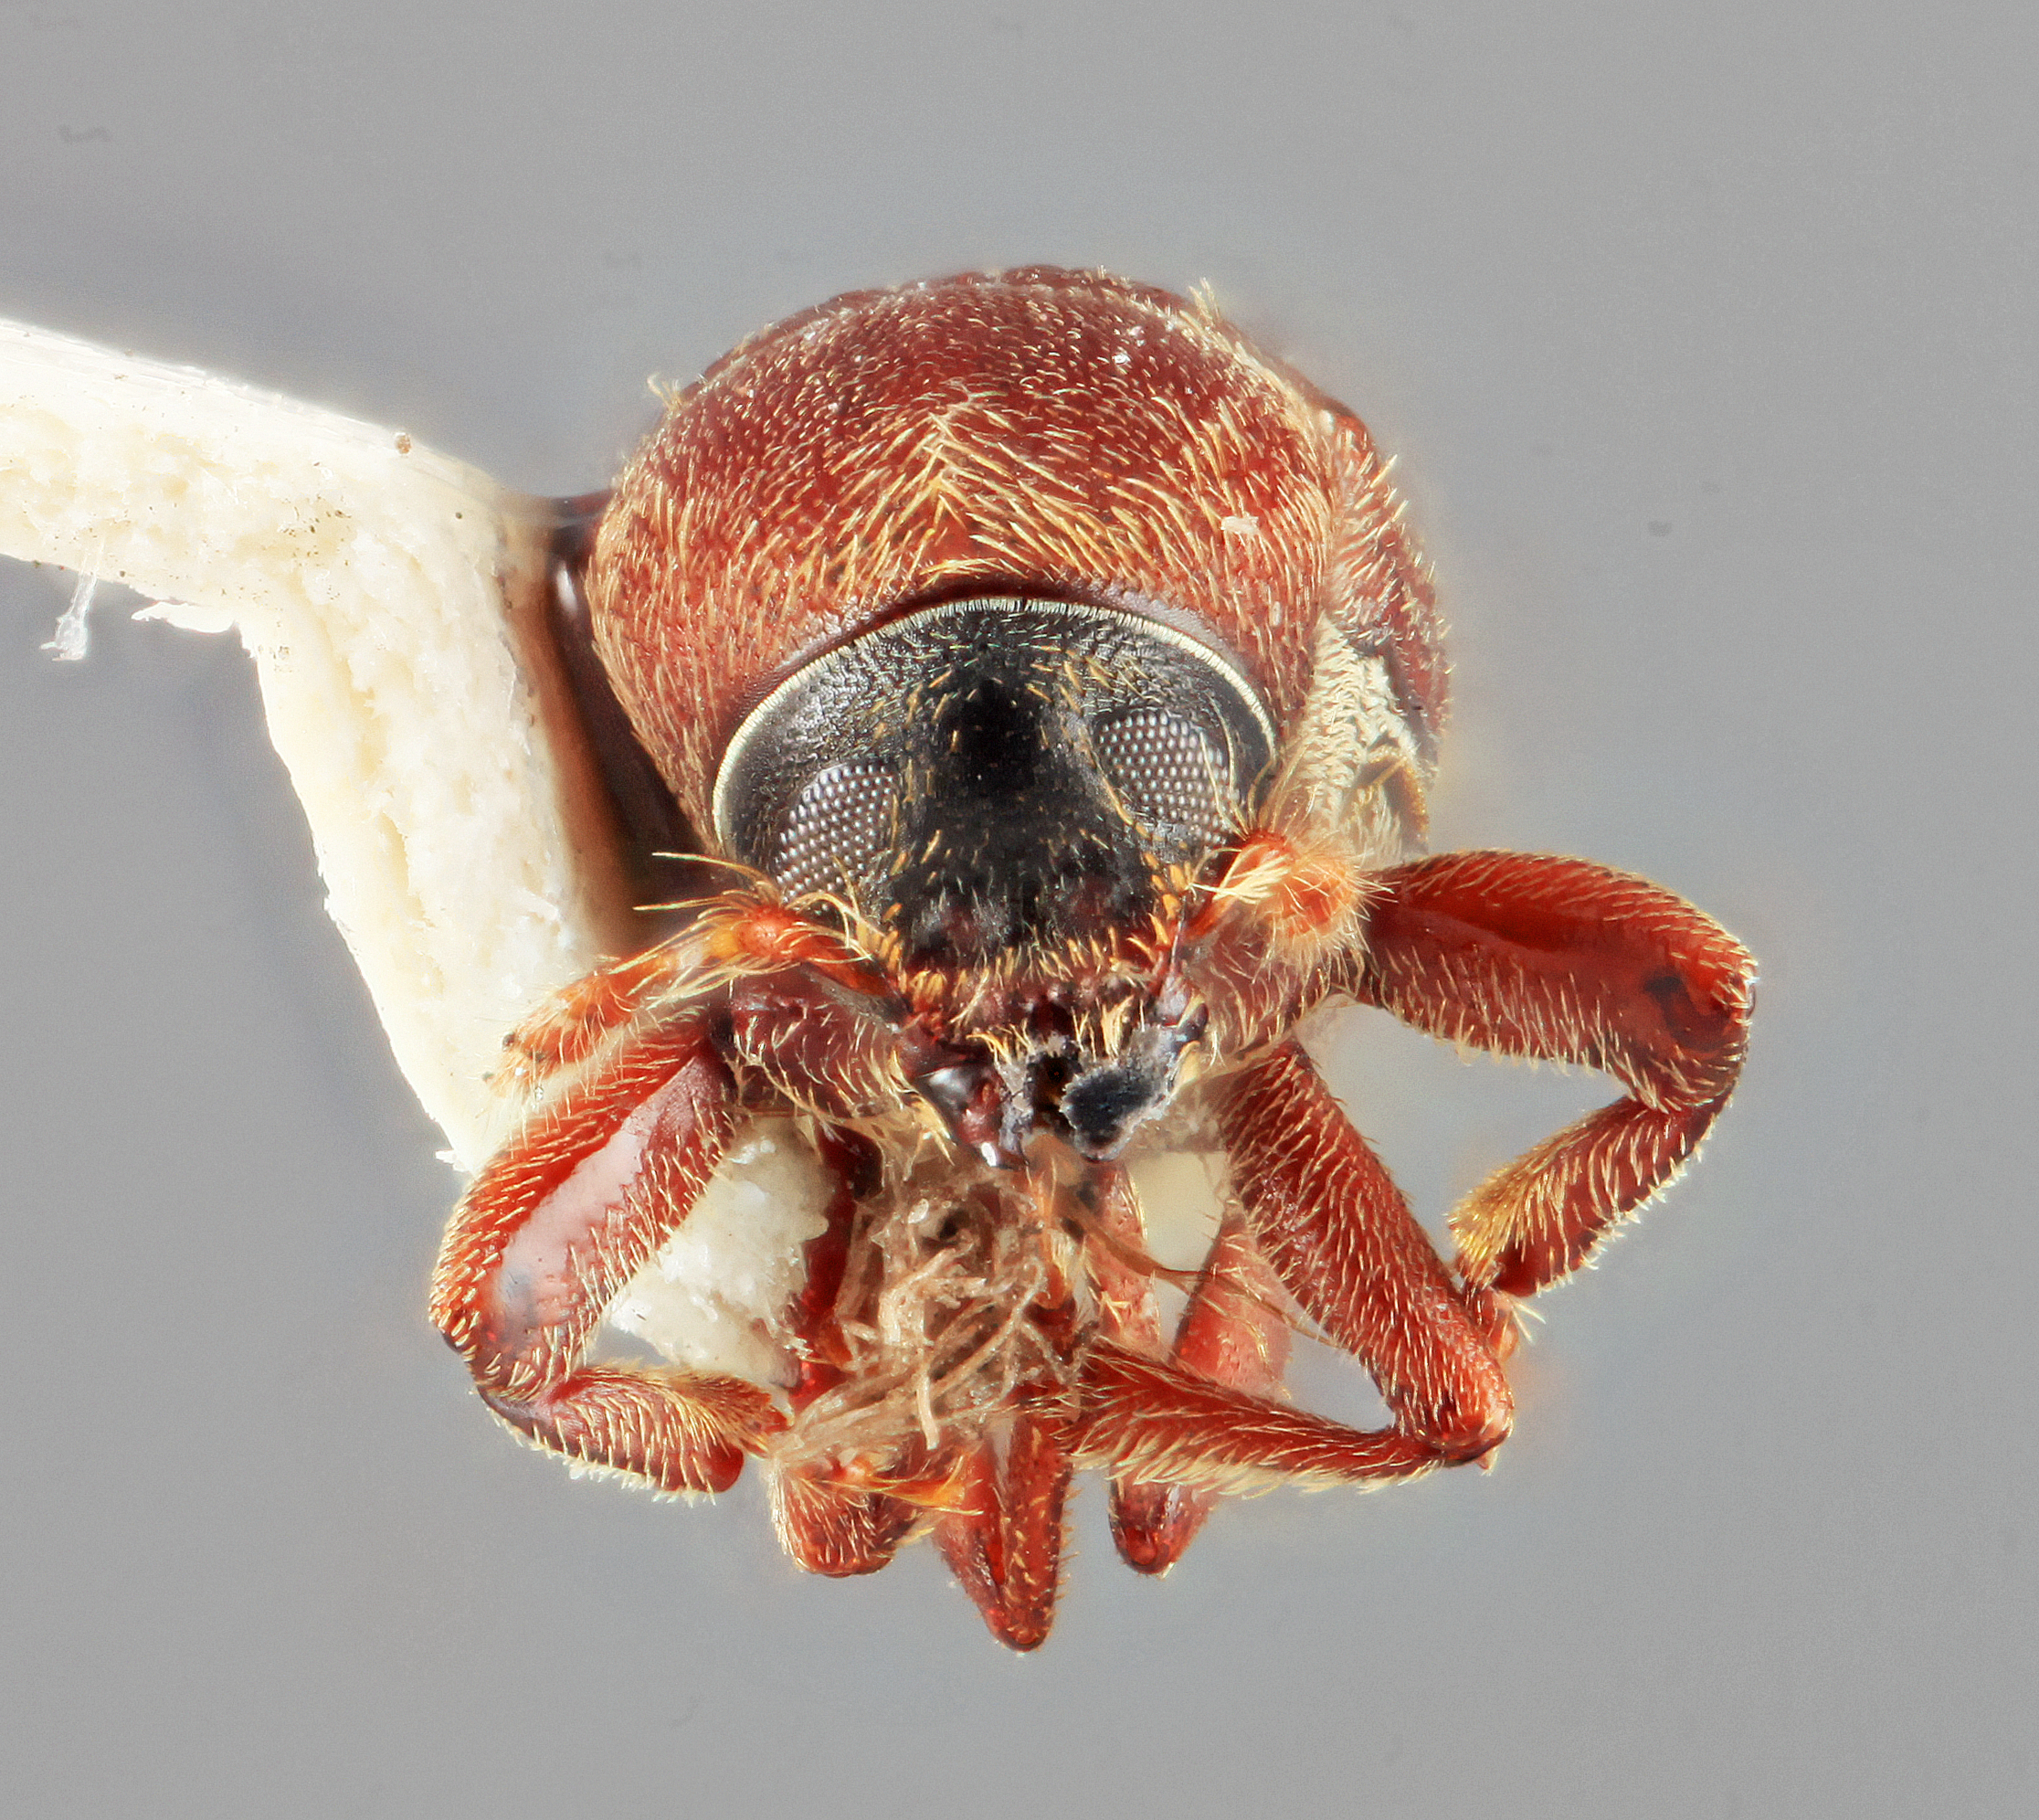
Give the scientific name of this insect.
Cnesinus elegantis
